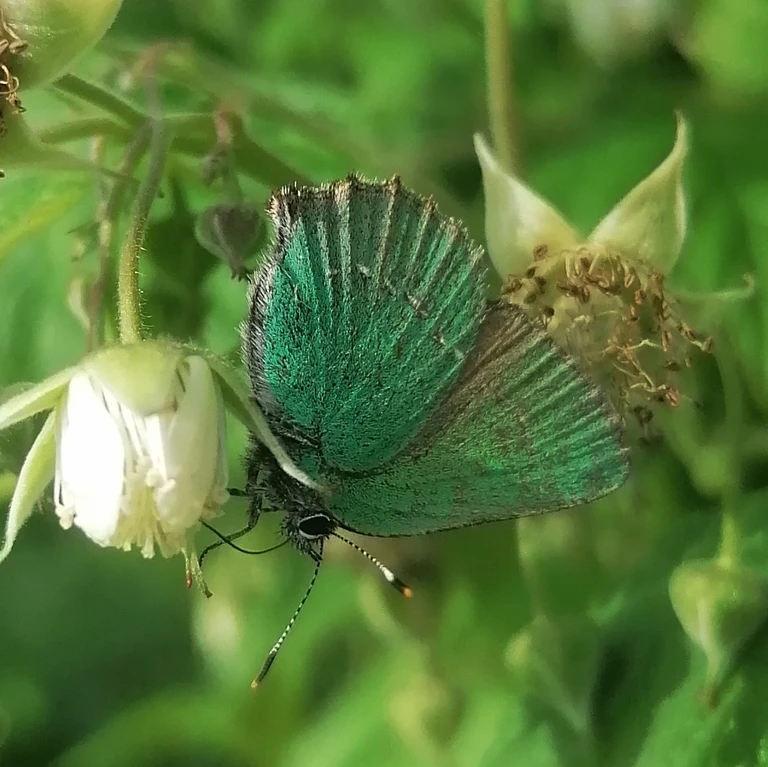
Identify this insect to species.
Callophrys rubi
